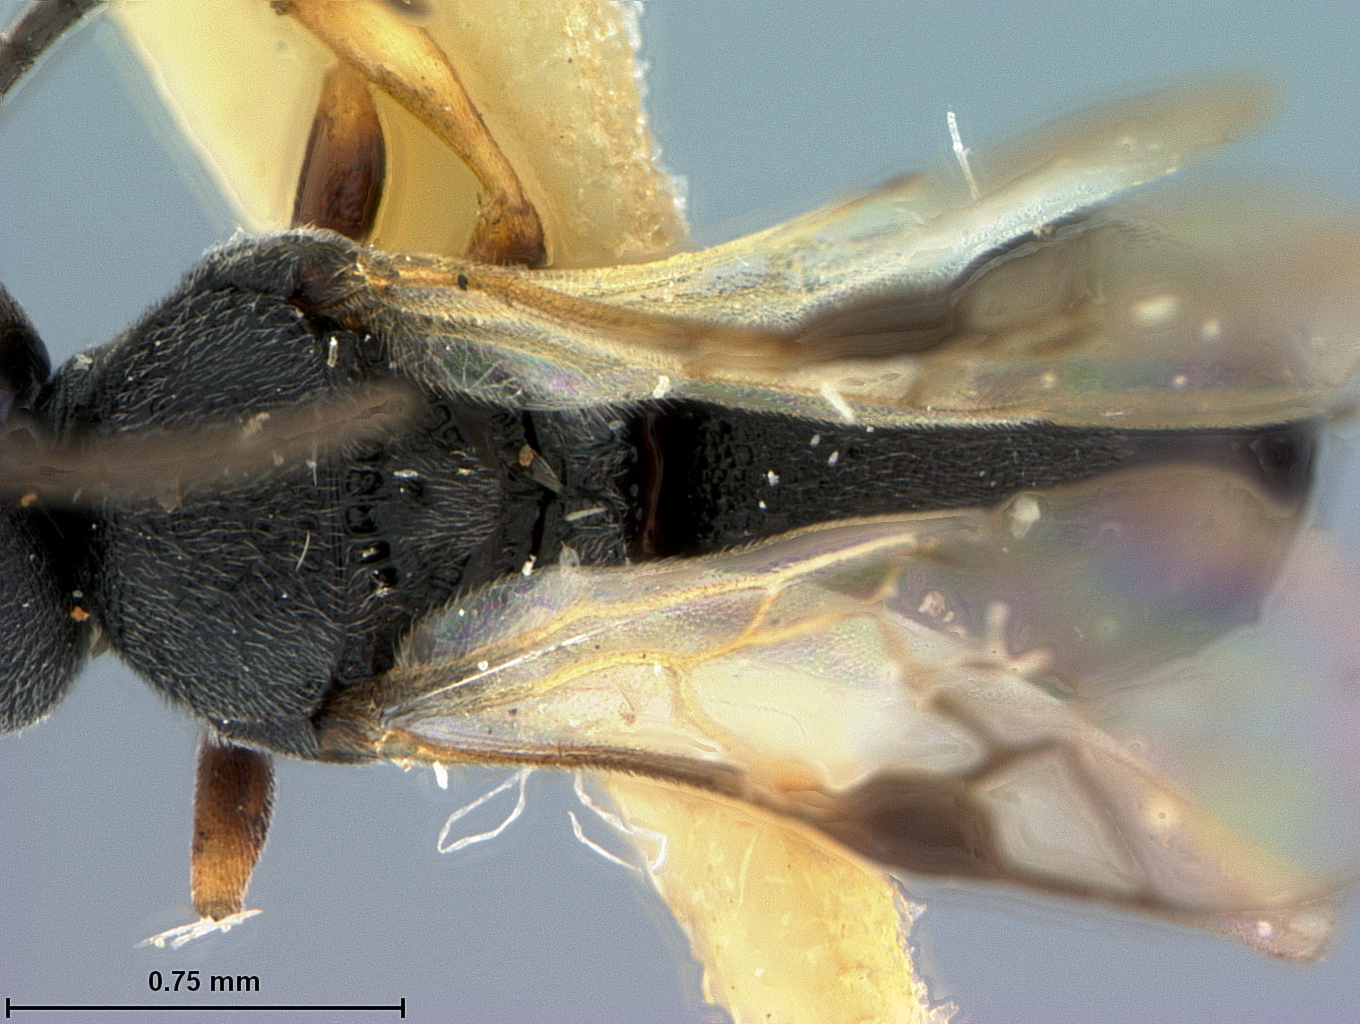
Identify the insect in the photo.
Chelonus burksi
